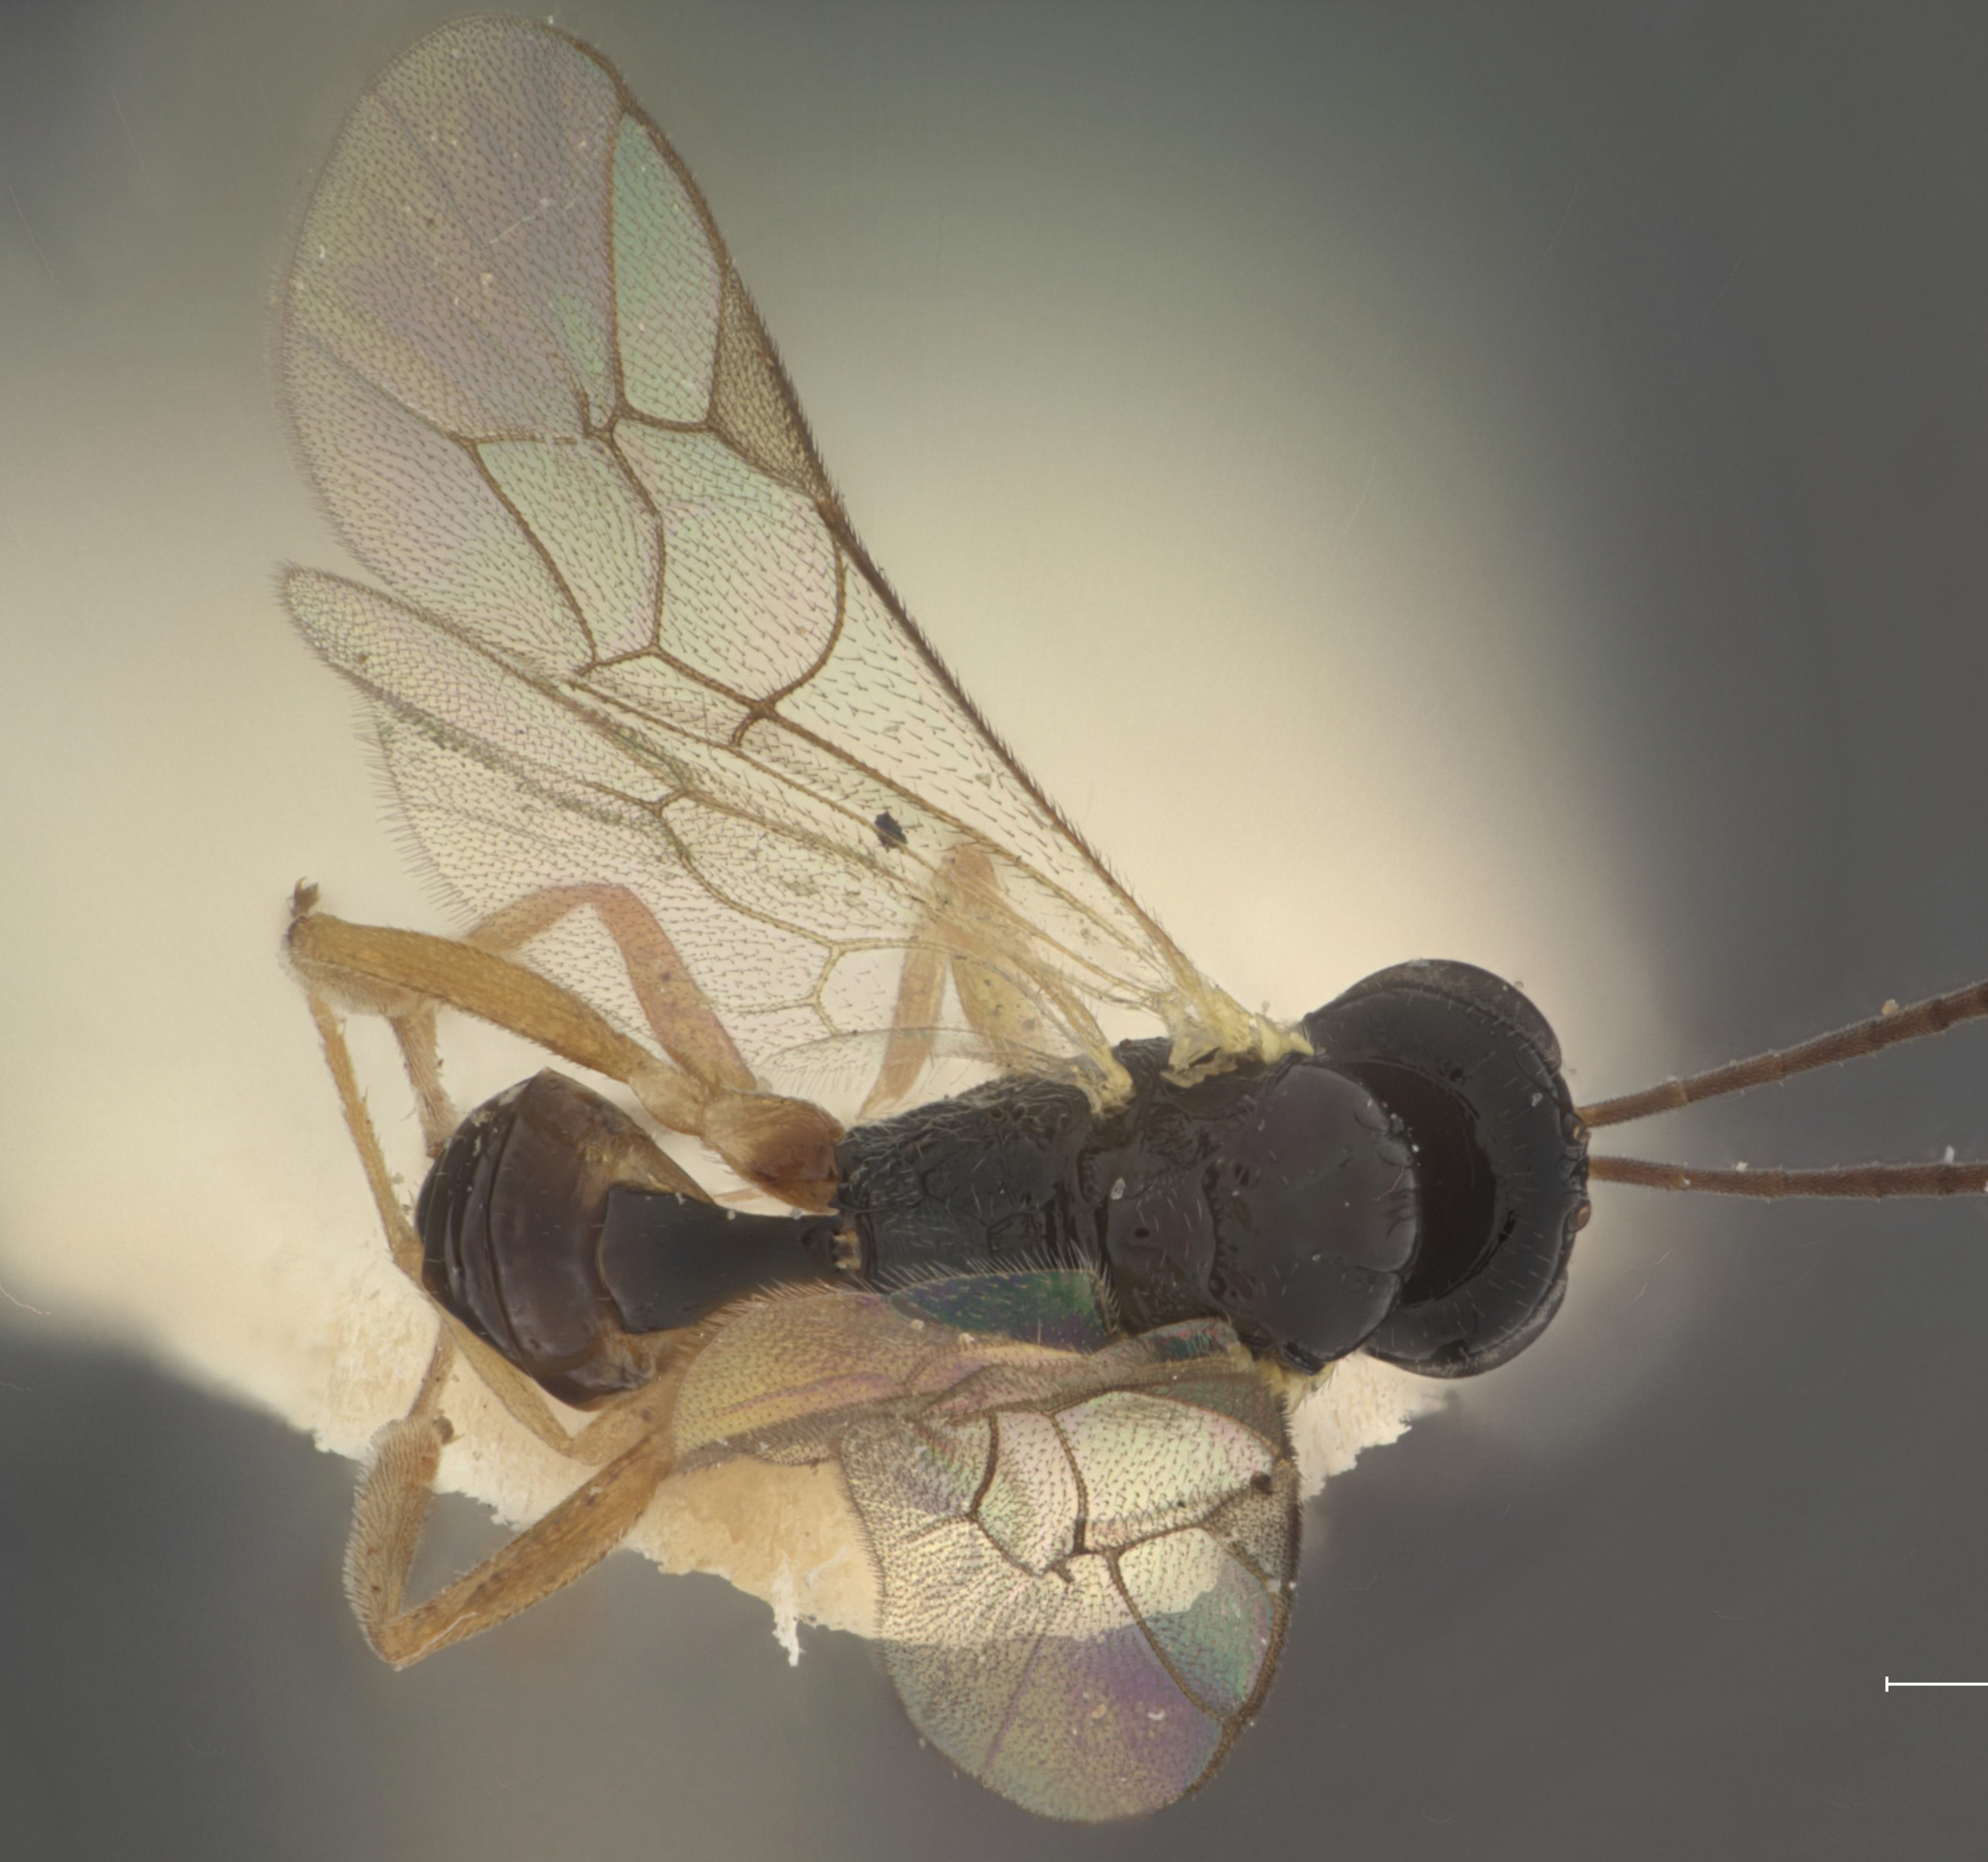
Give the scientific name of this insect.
Microtoridea secunda
